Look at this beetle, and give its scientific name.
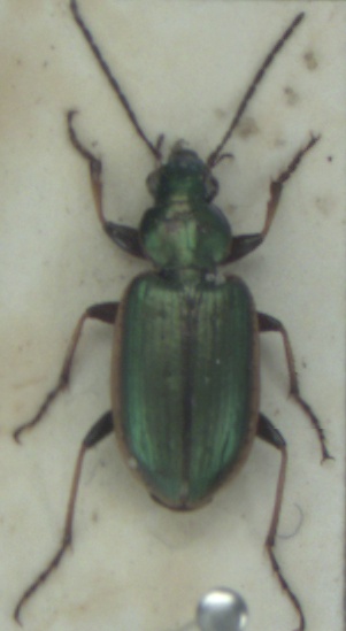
Agonum marginatum
